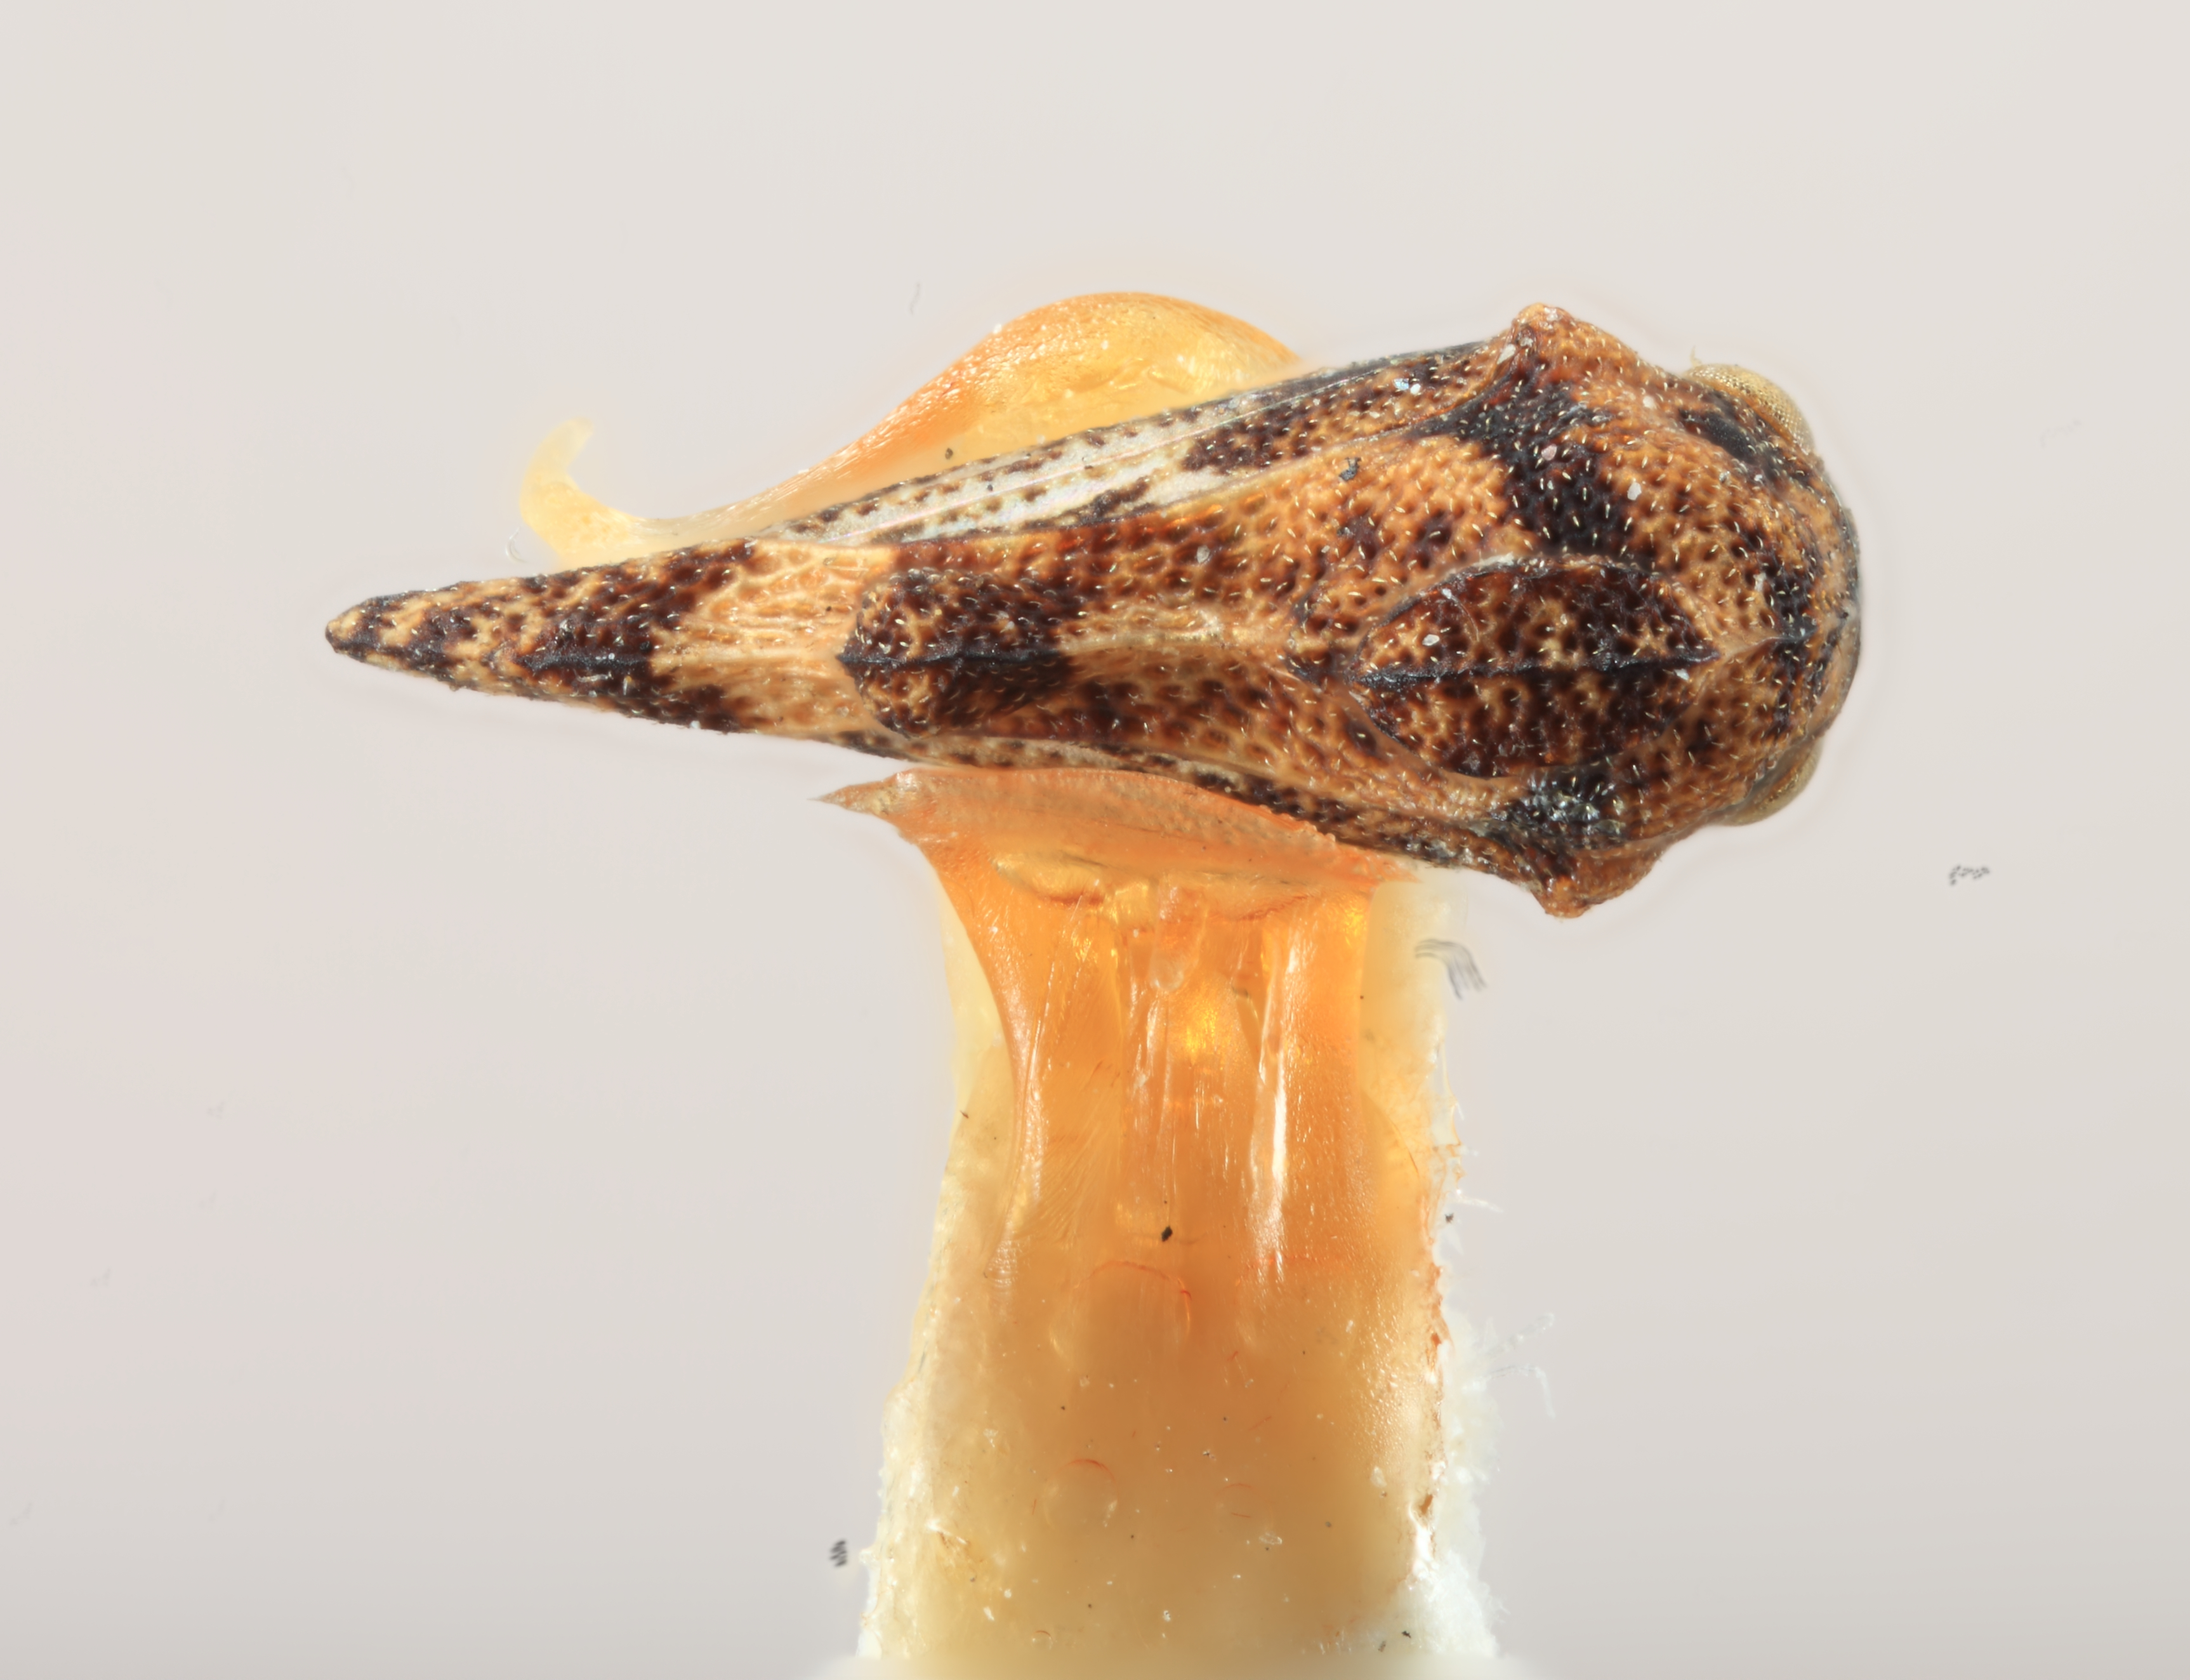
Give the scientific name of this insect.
Hypsoprora brevis
